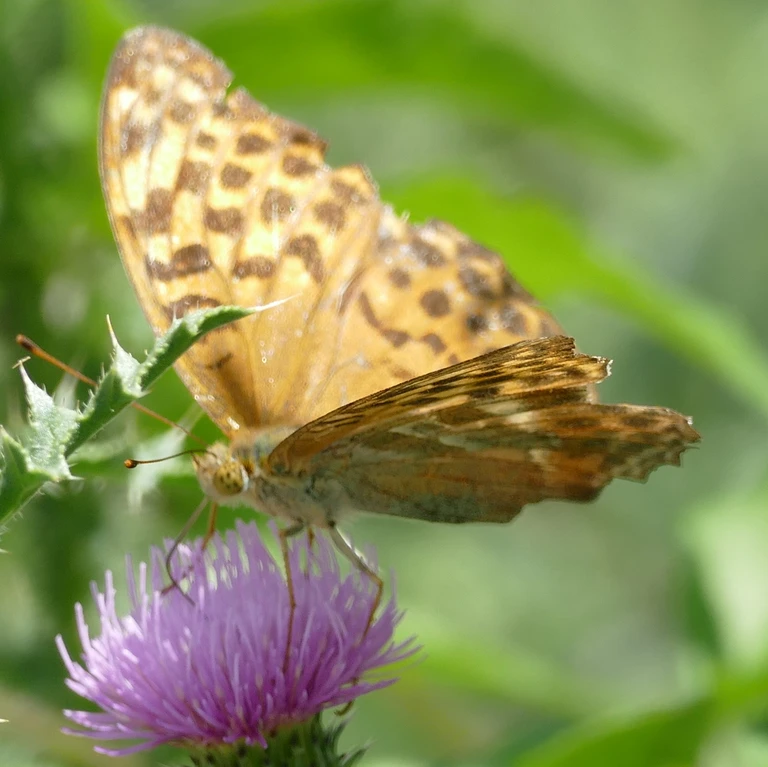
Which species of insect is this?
Argynnis paphia
